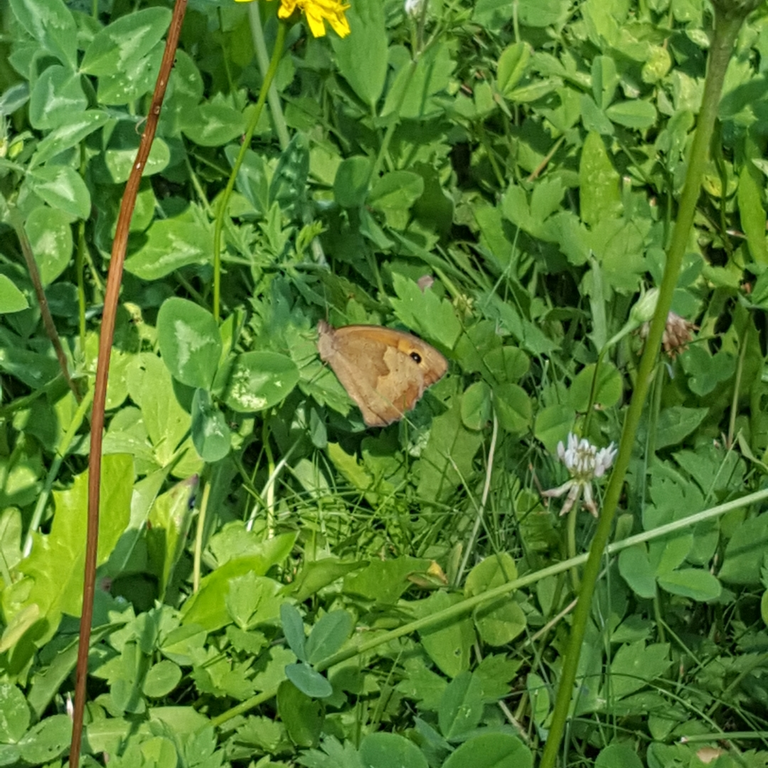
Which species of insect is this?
Maniola jurtina
